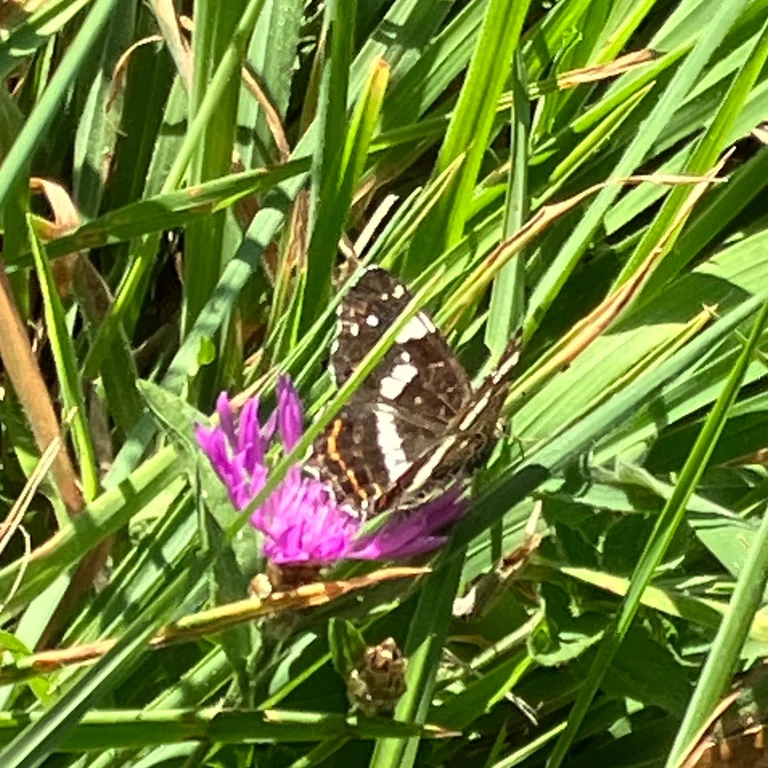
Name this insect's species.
Araschnia levana
